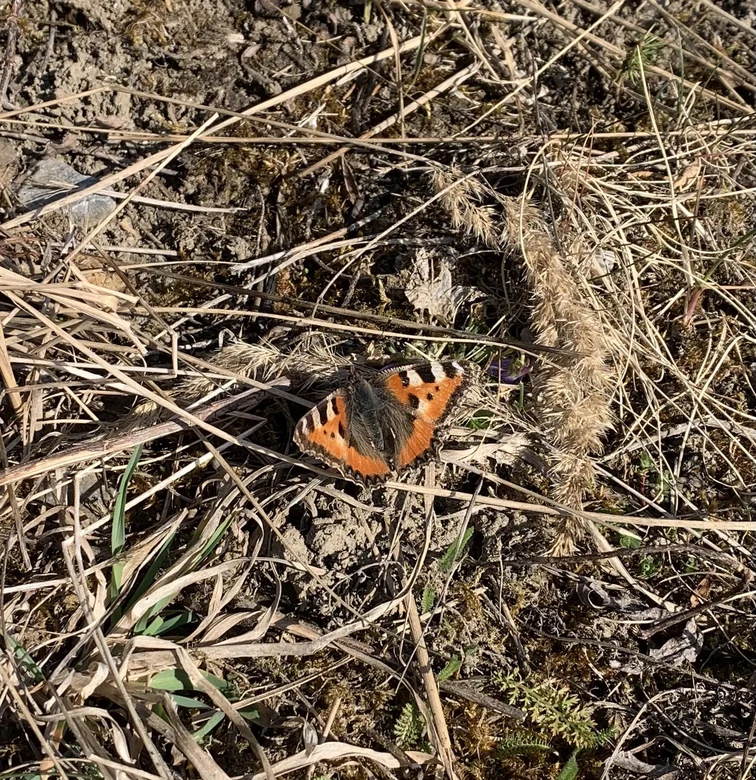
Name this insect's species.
Aglais urticae
